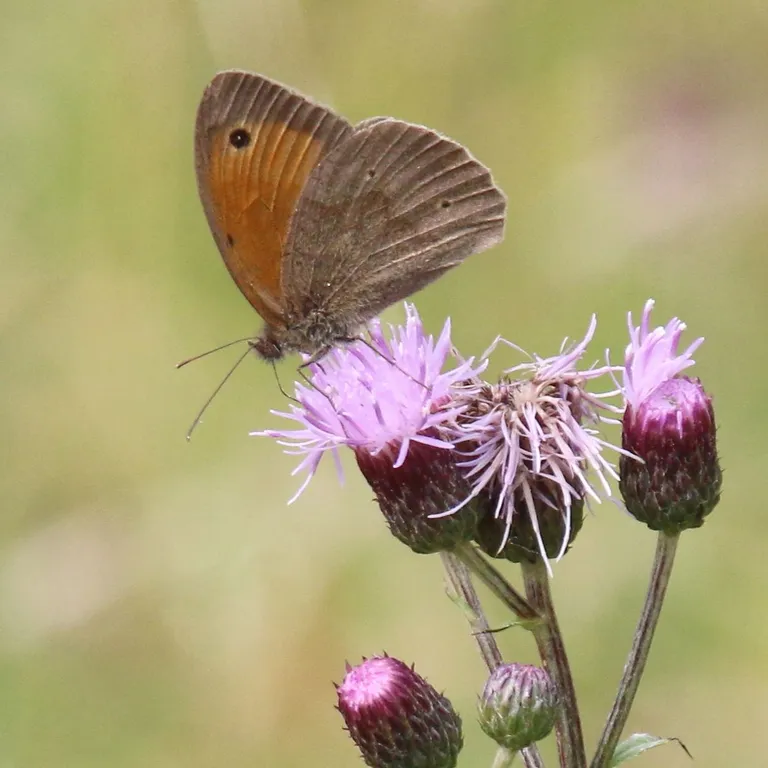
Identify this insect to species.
Maniola jurtina
